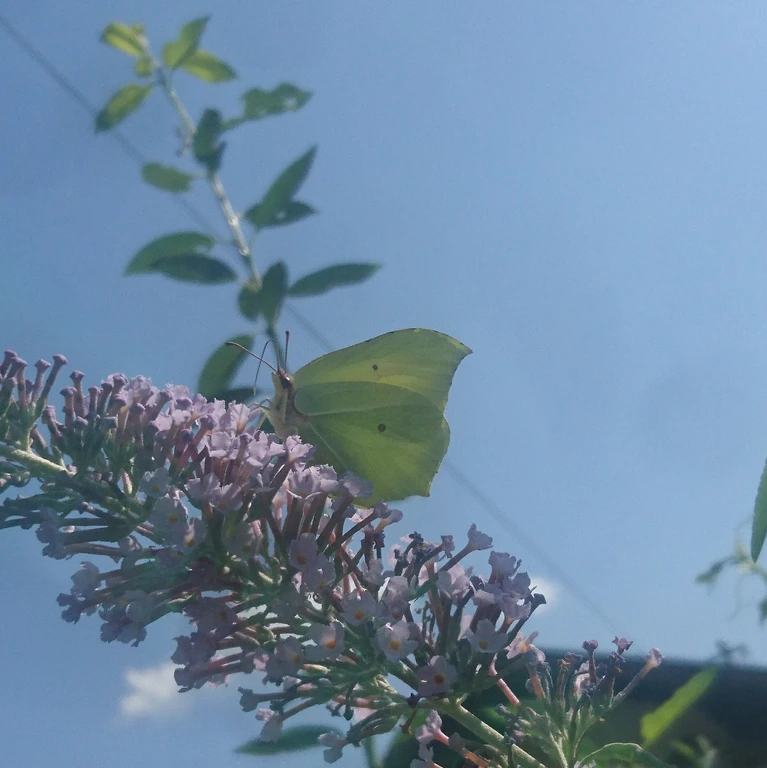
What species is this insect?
Gonepteryx rhamni
